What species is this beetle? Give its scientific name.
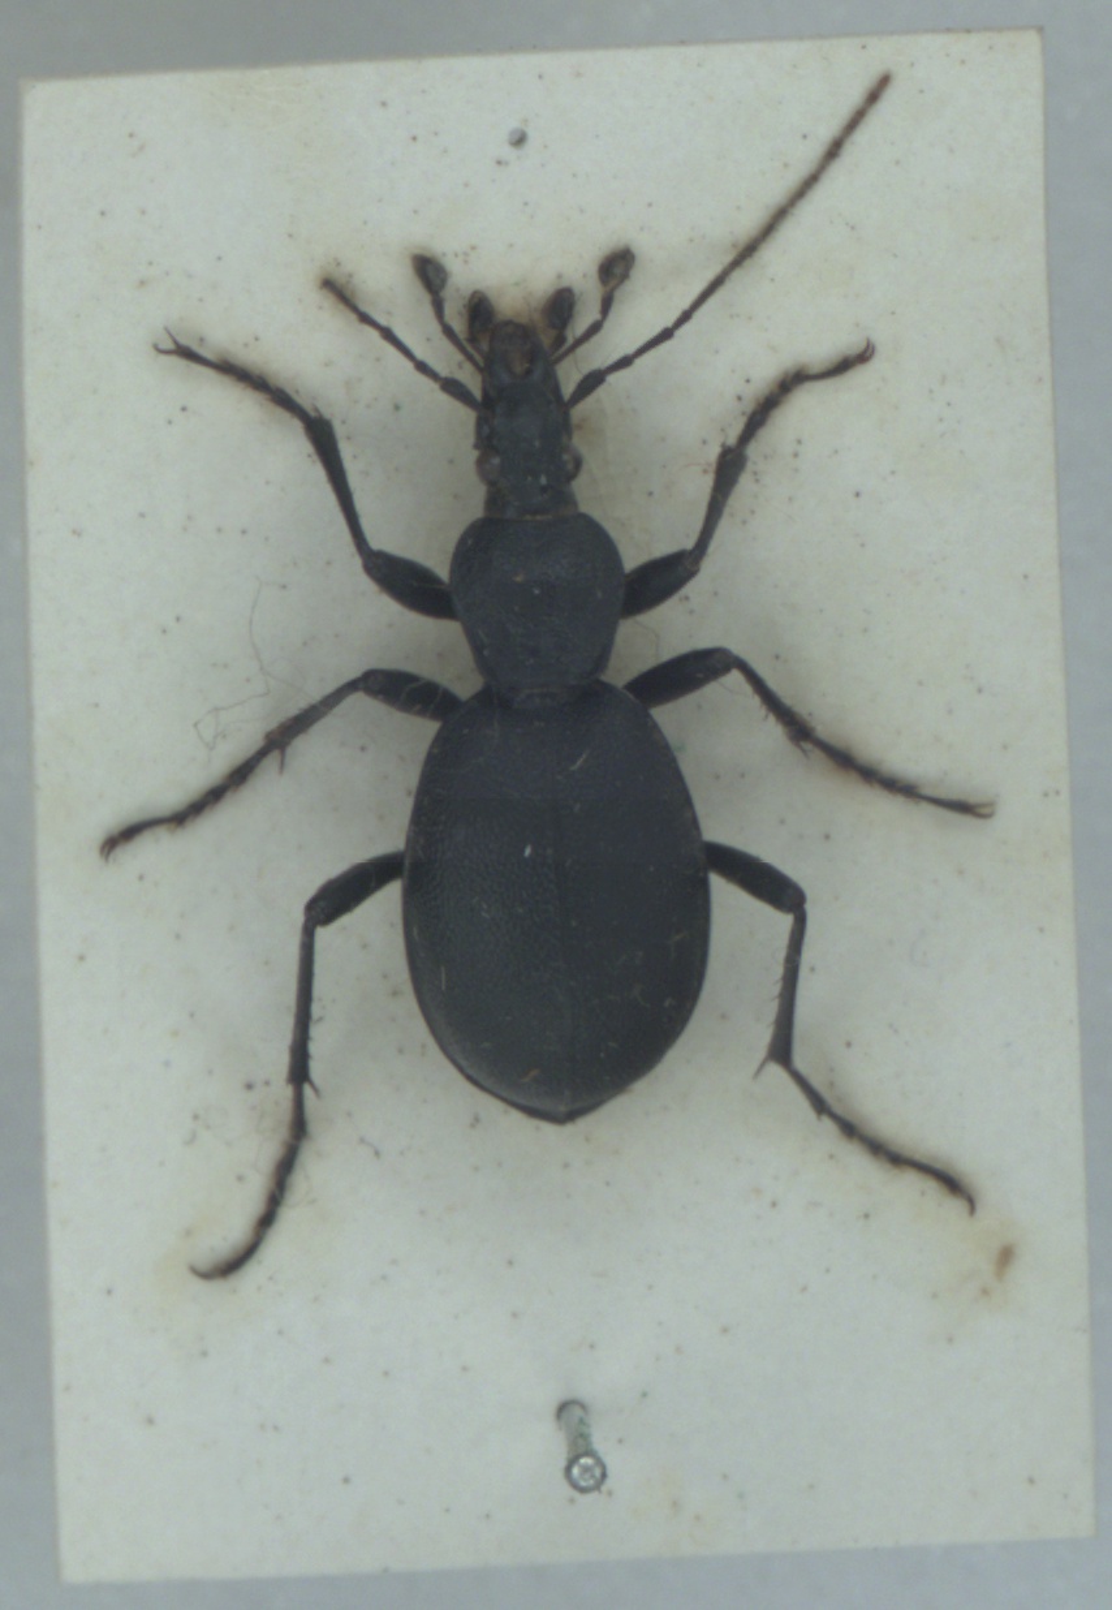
Cychrus caraboides
